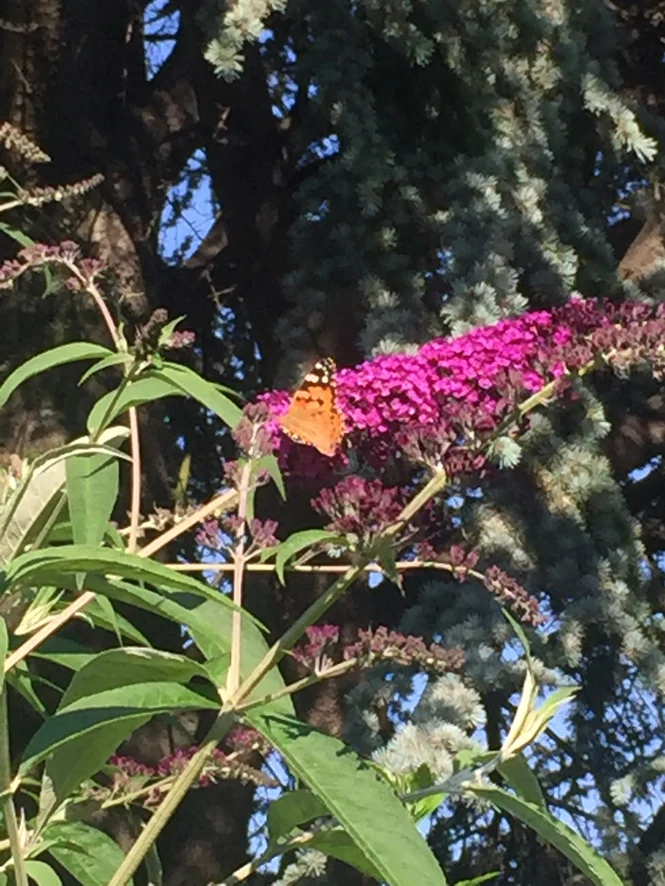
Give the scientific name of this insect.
Vanessa cardui
